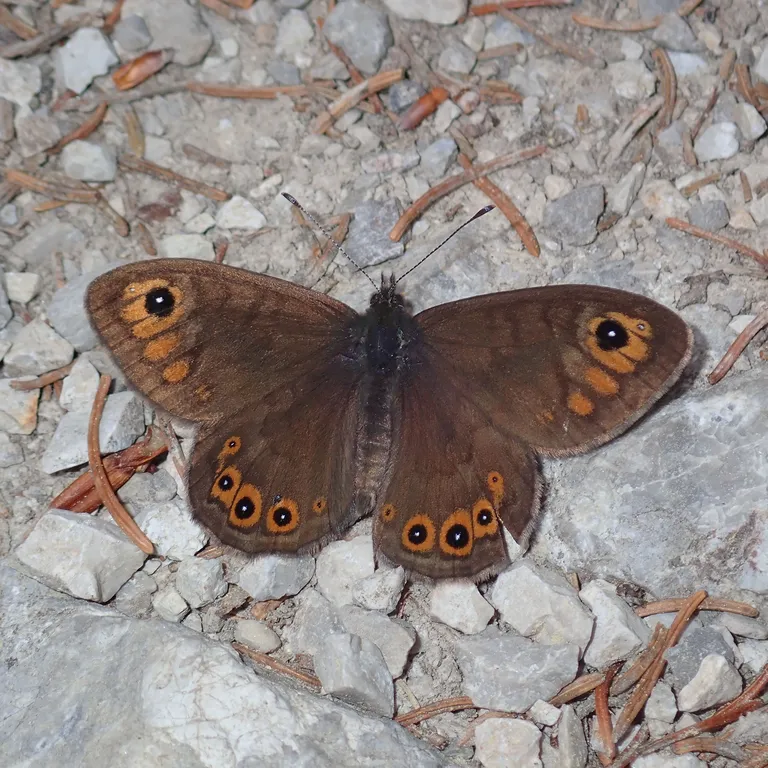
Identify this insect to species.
Lasiommata petropolitana (also Pararge petropolitana)
